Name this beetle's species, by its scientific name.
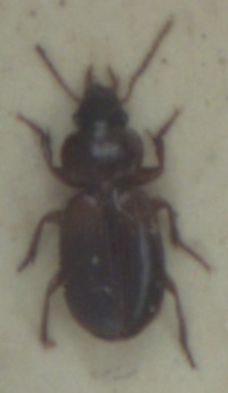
Masoreus wetterhallii
